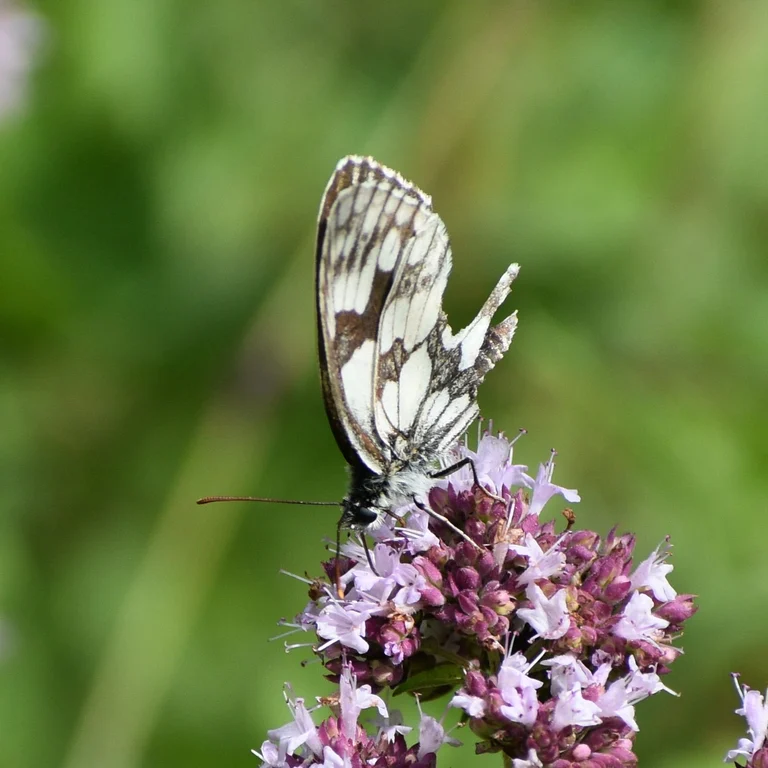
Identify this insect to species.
Melanargia galathea
